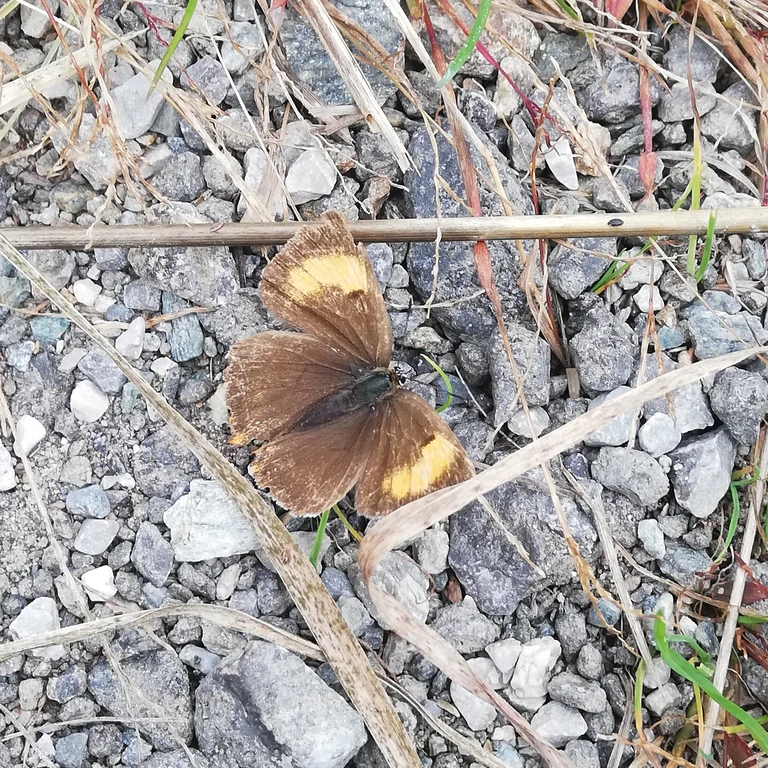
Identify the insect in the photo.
Thecla betulae
